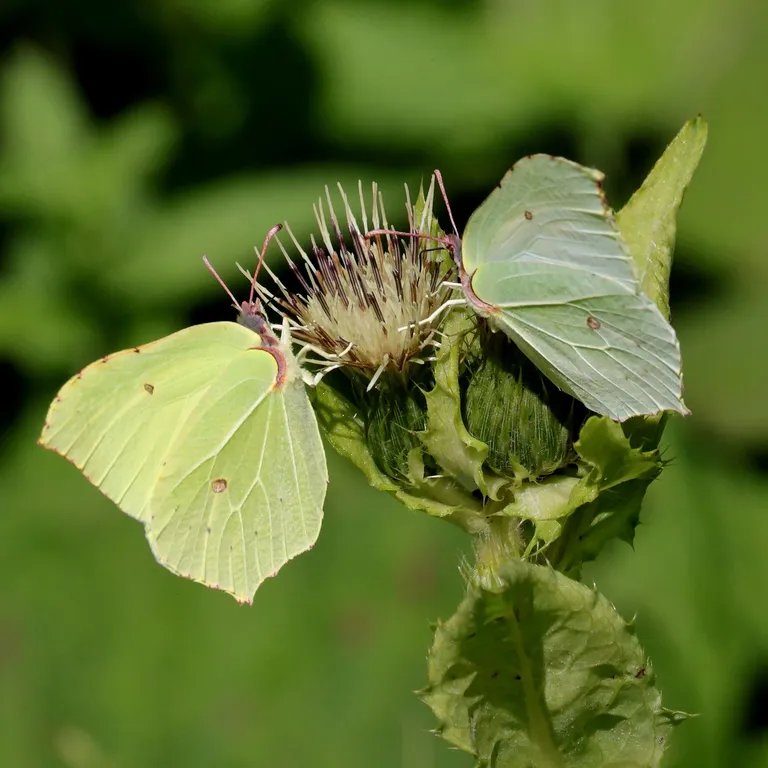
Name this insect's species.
Gonepteryx rhamni
